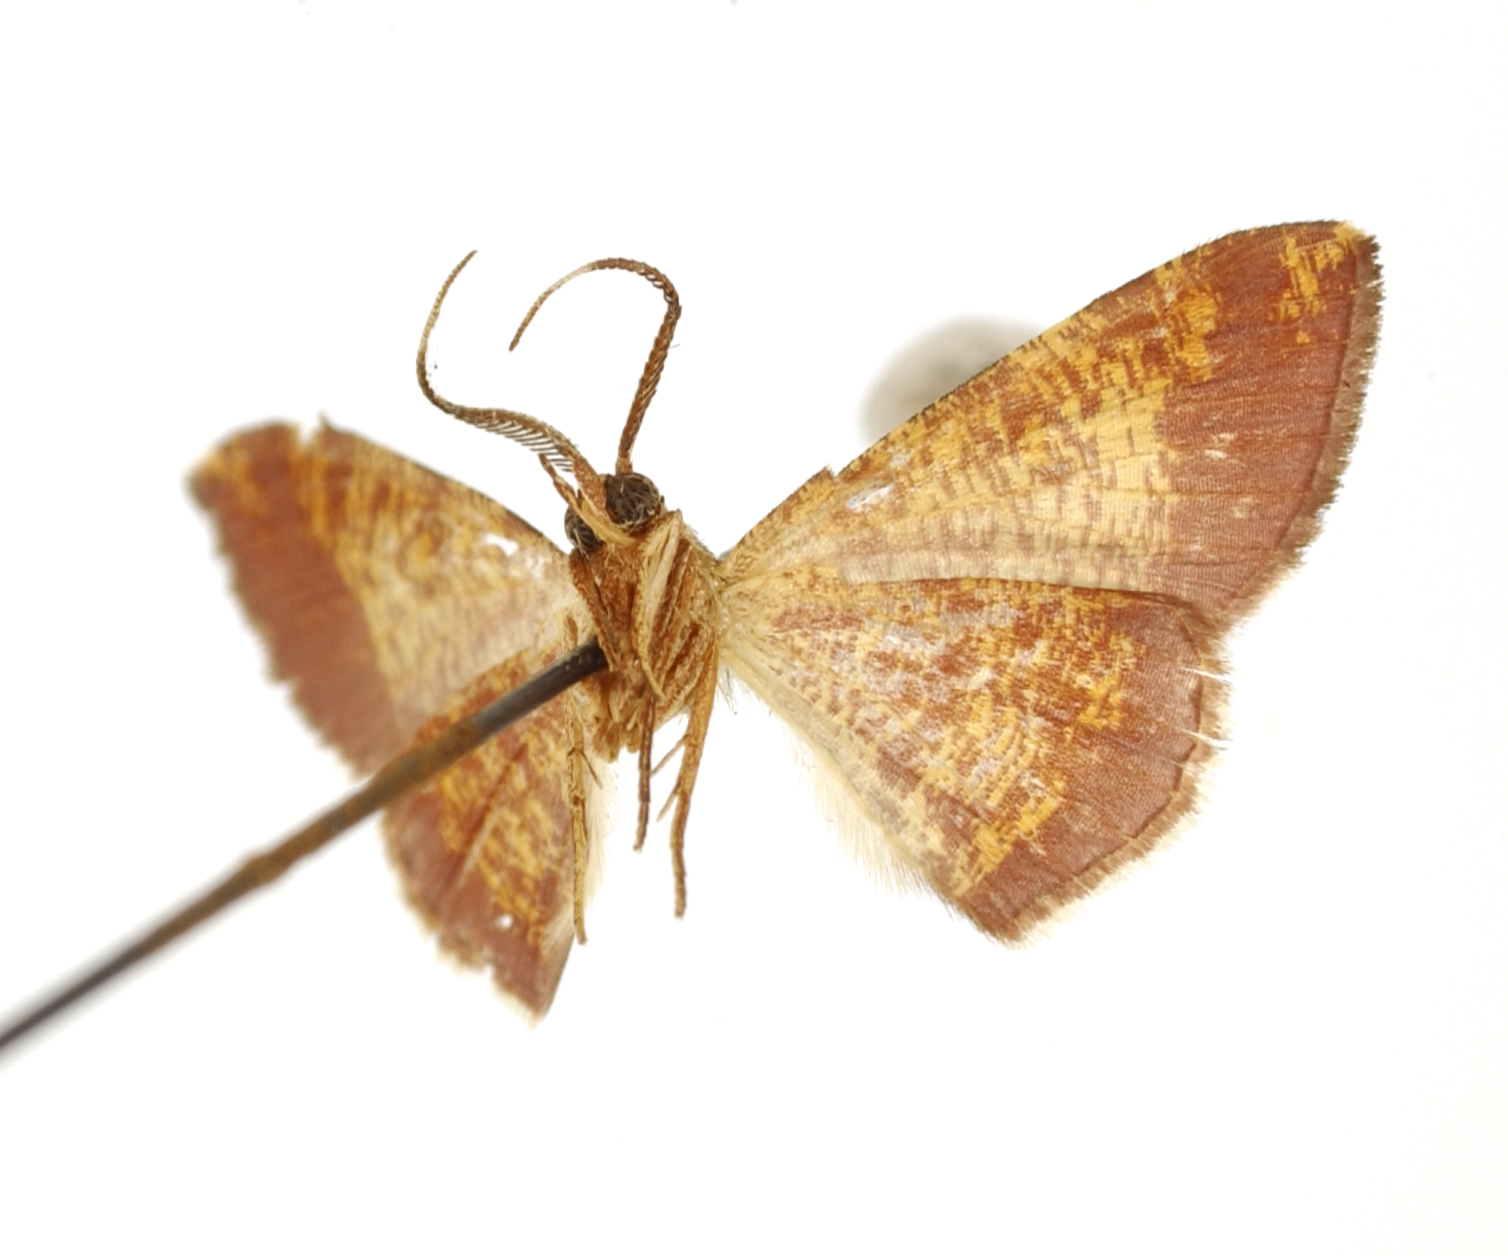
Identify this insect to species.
Cyclomia uniseriata
